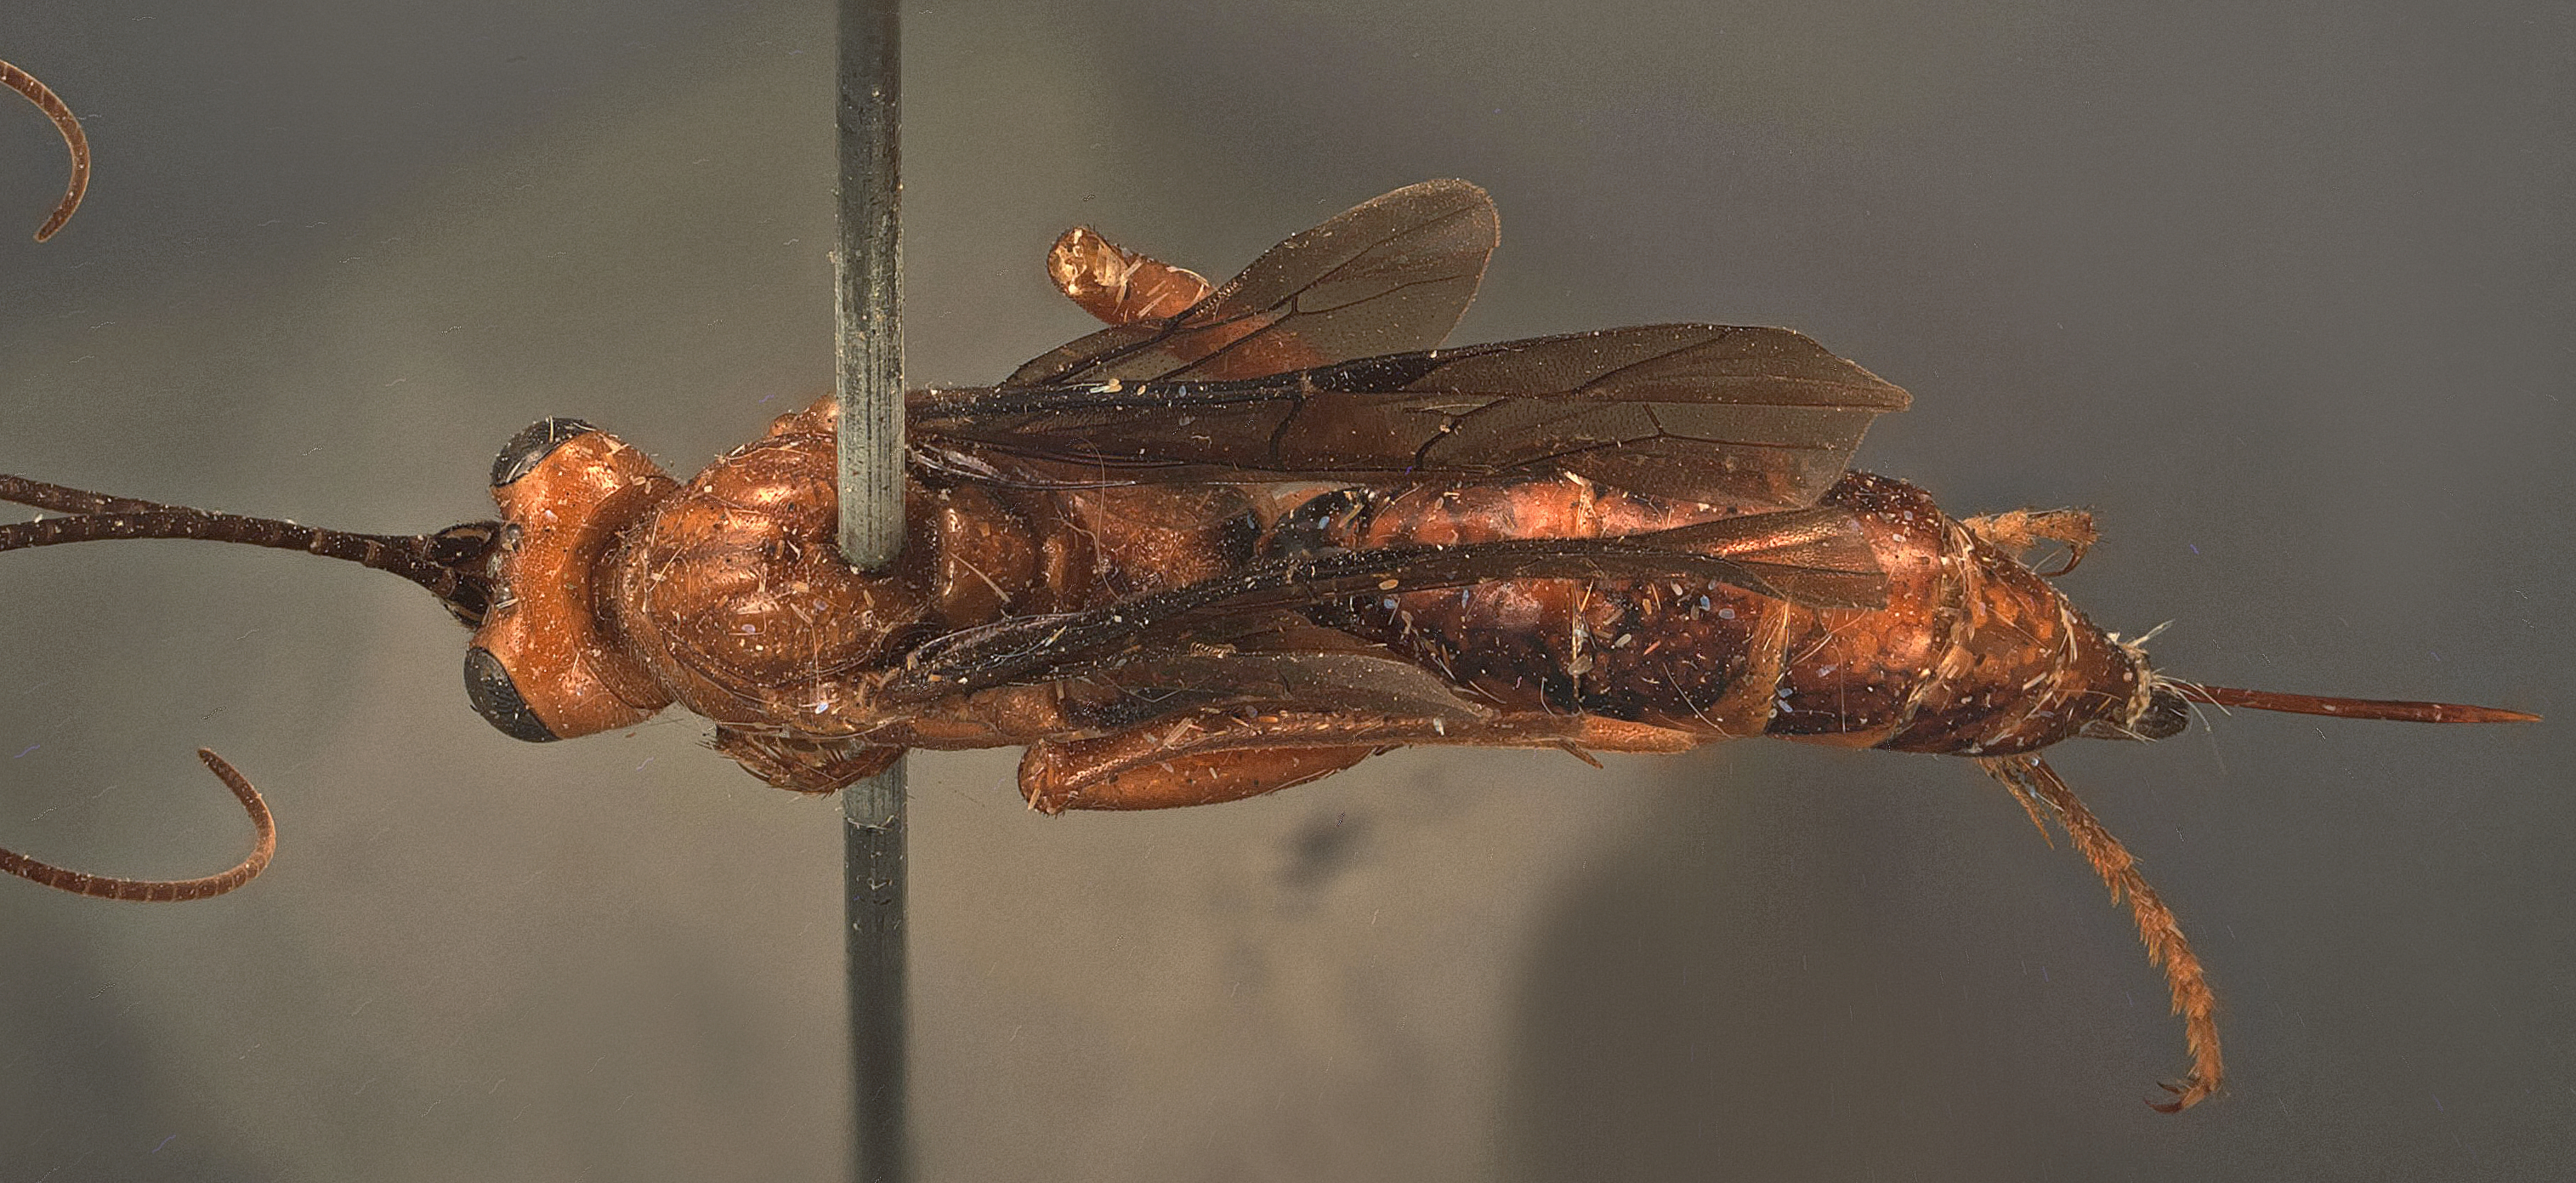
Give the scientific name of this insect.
Cryptus californicus
